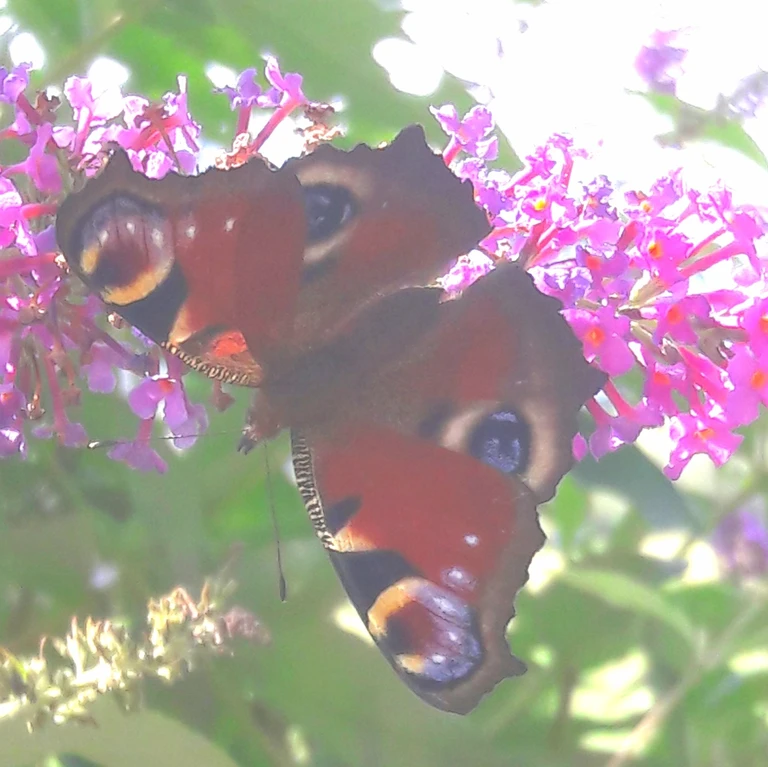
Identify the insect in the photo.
Aglais io
